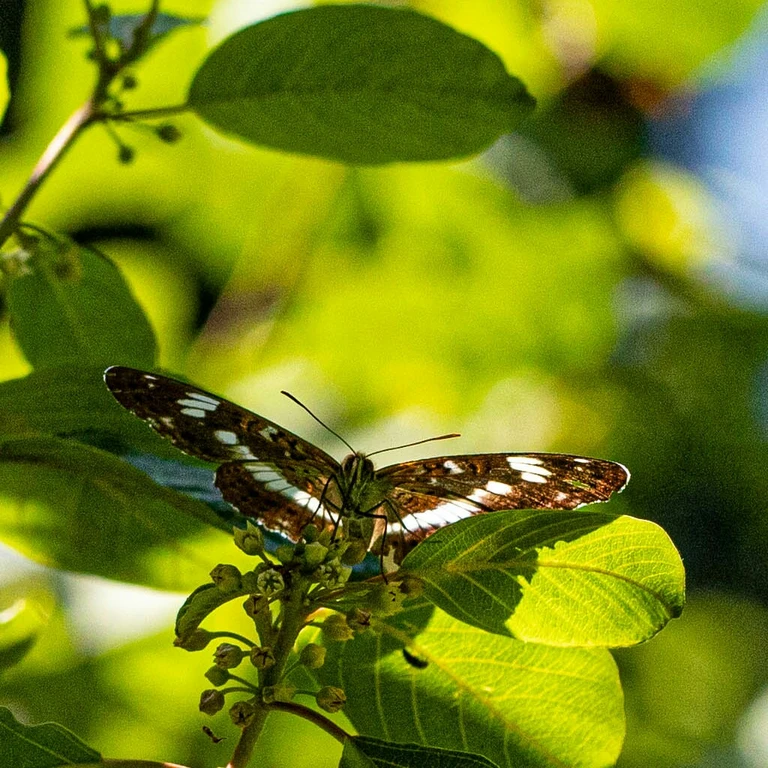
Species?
Limenitis camilla (also Ladoga camilla)
